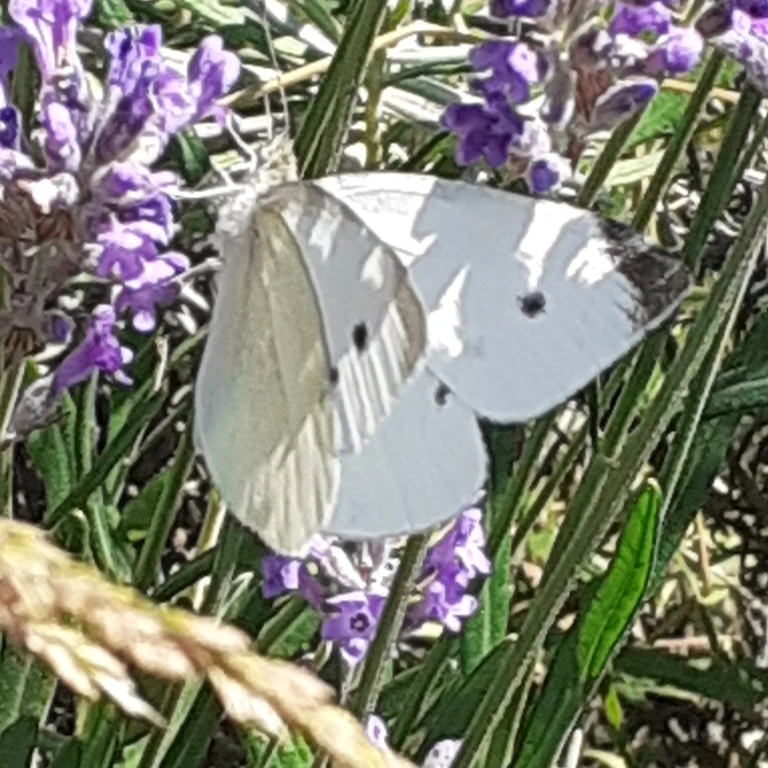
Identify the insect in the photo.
Pieris rapae
